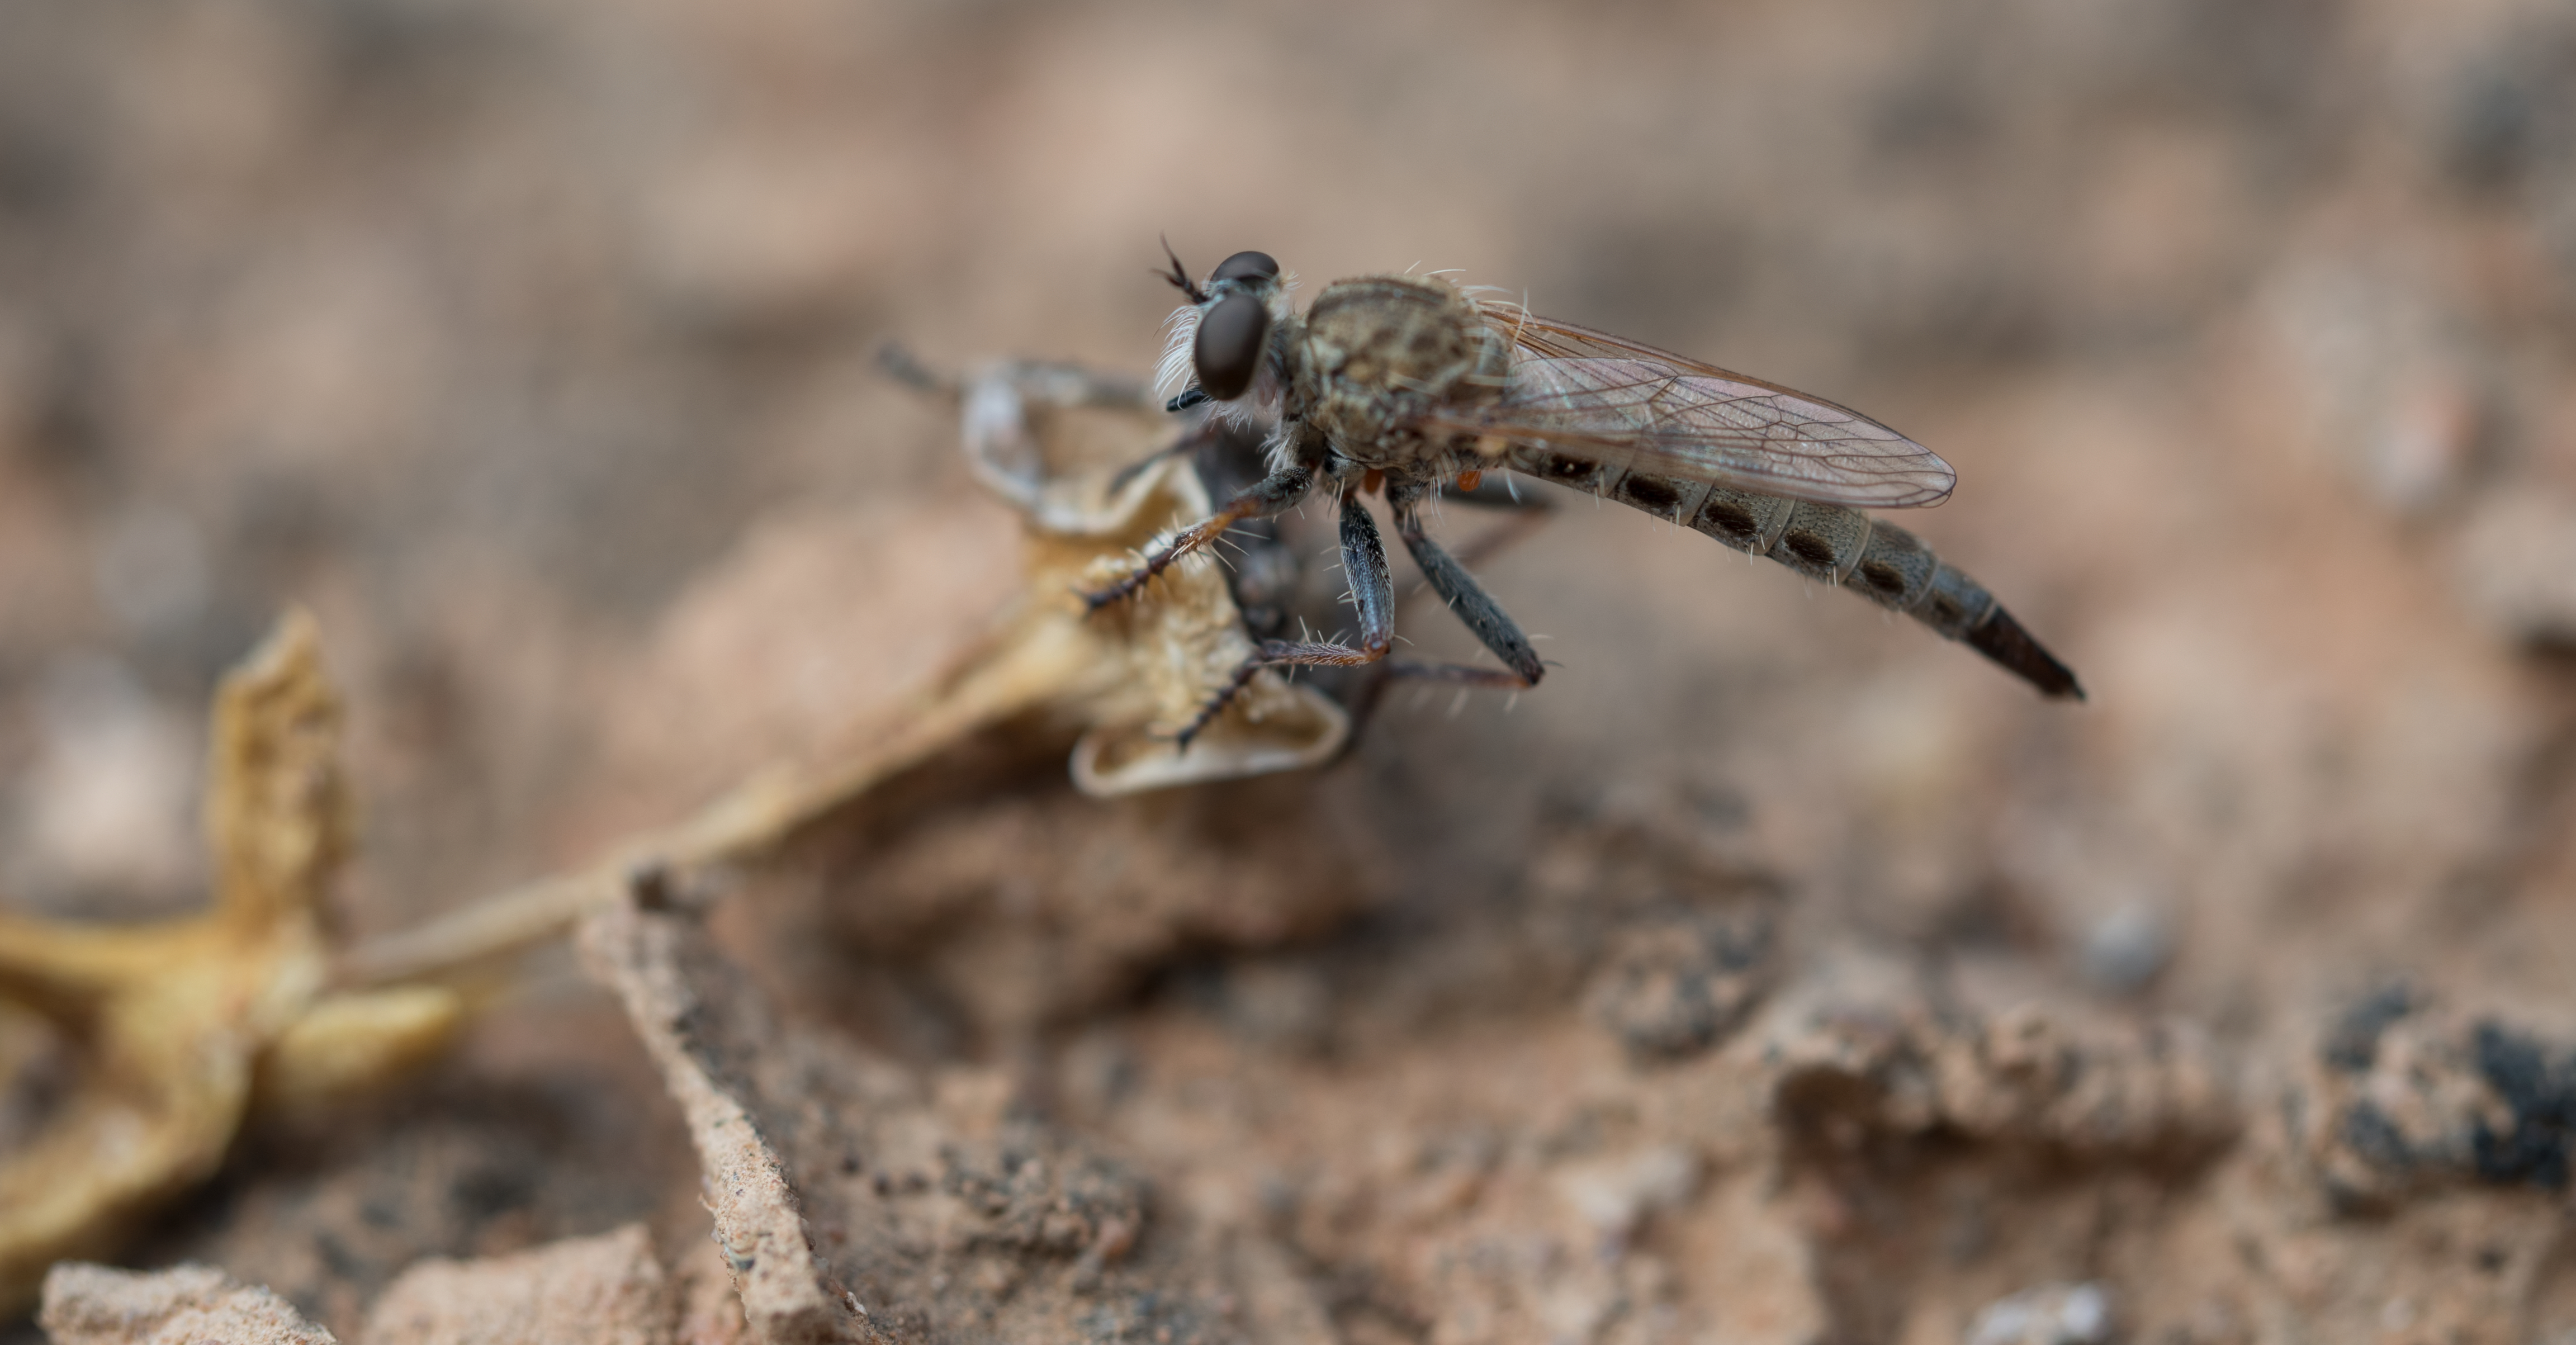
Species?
Synolcus acrobaptus
